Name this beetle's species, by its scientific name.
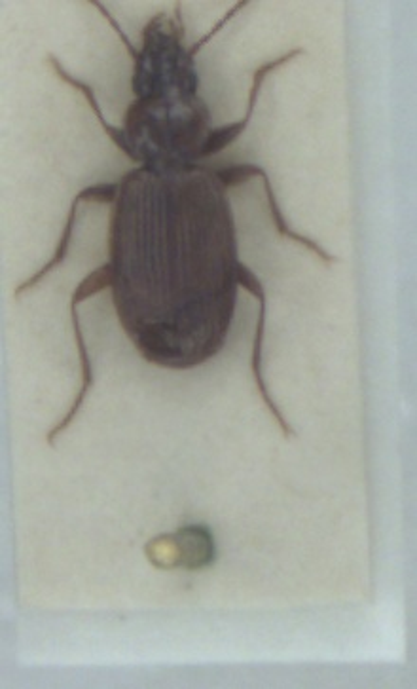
Trechus fulvus
